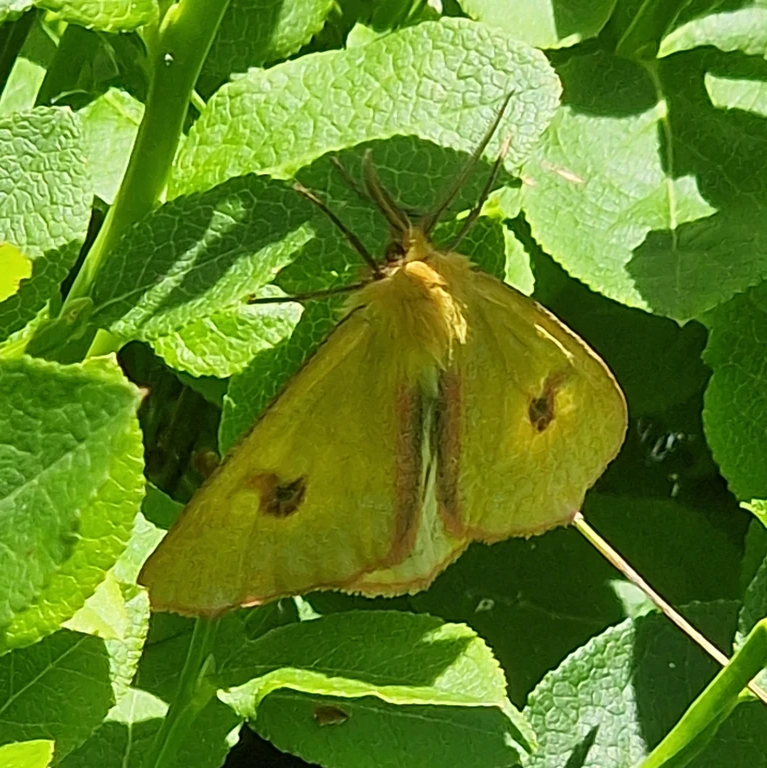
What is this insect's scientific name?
Diacrisia sannio
